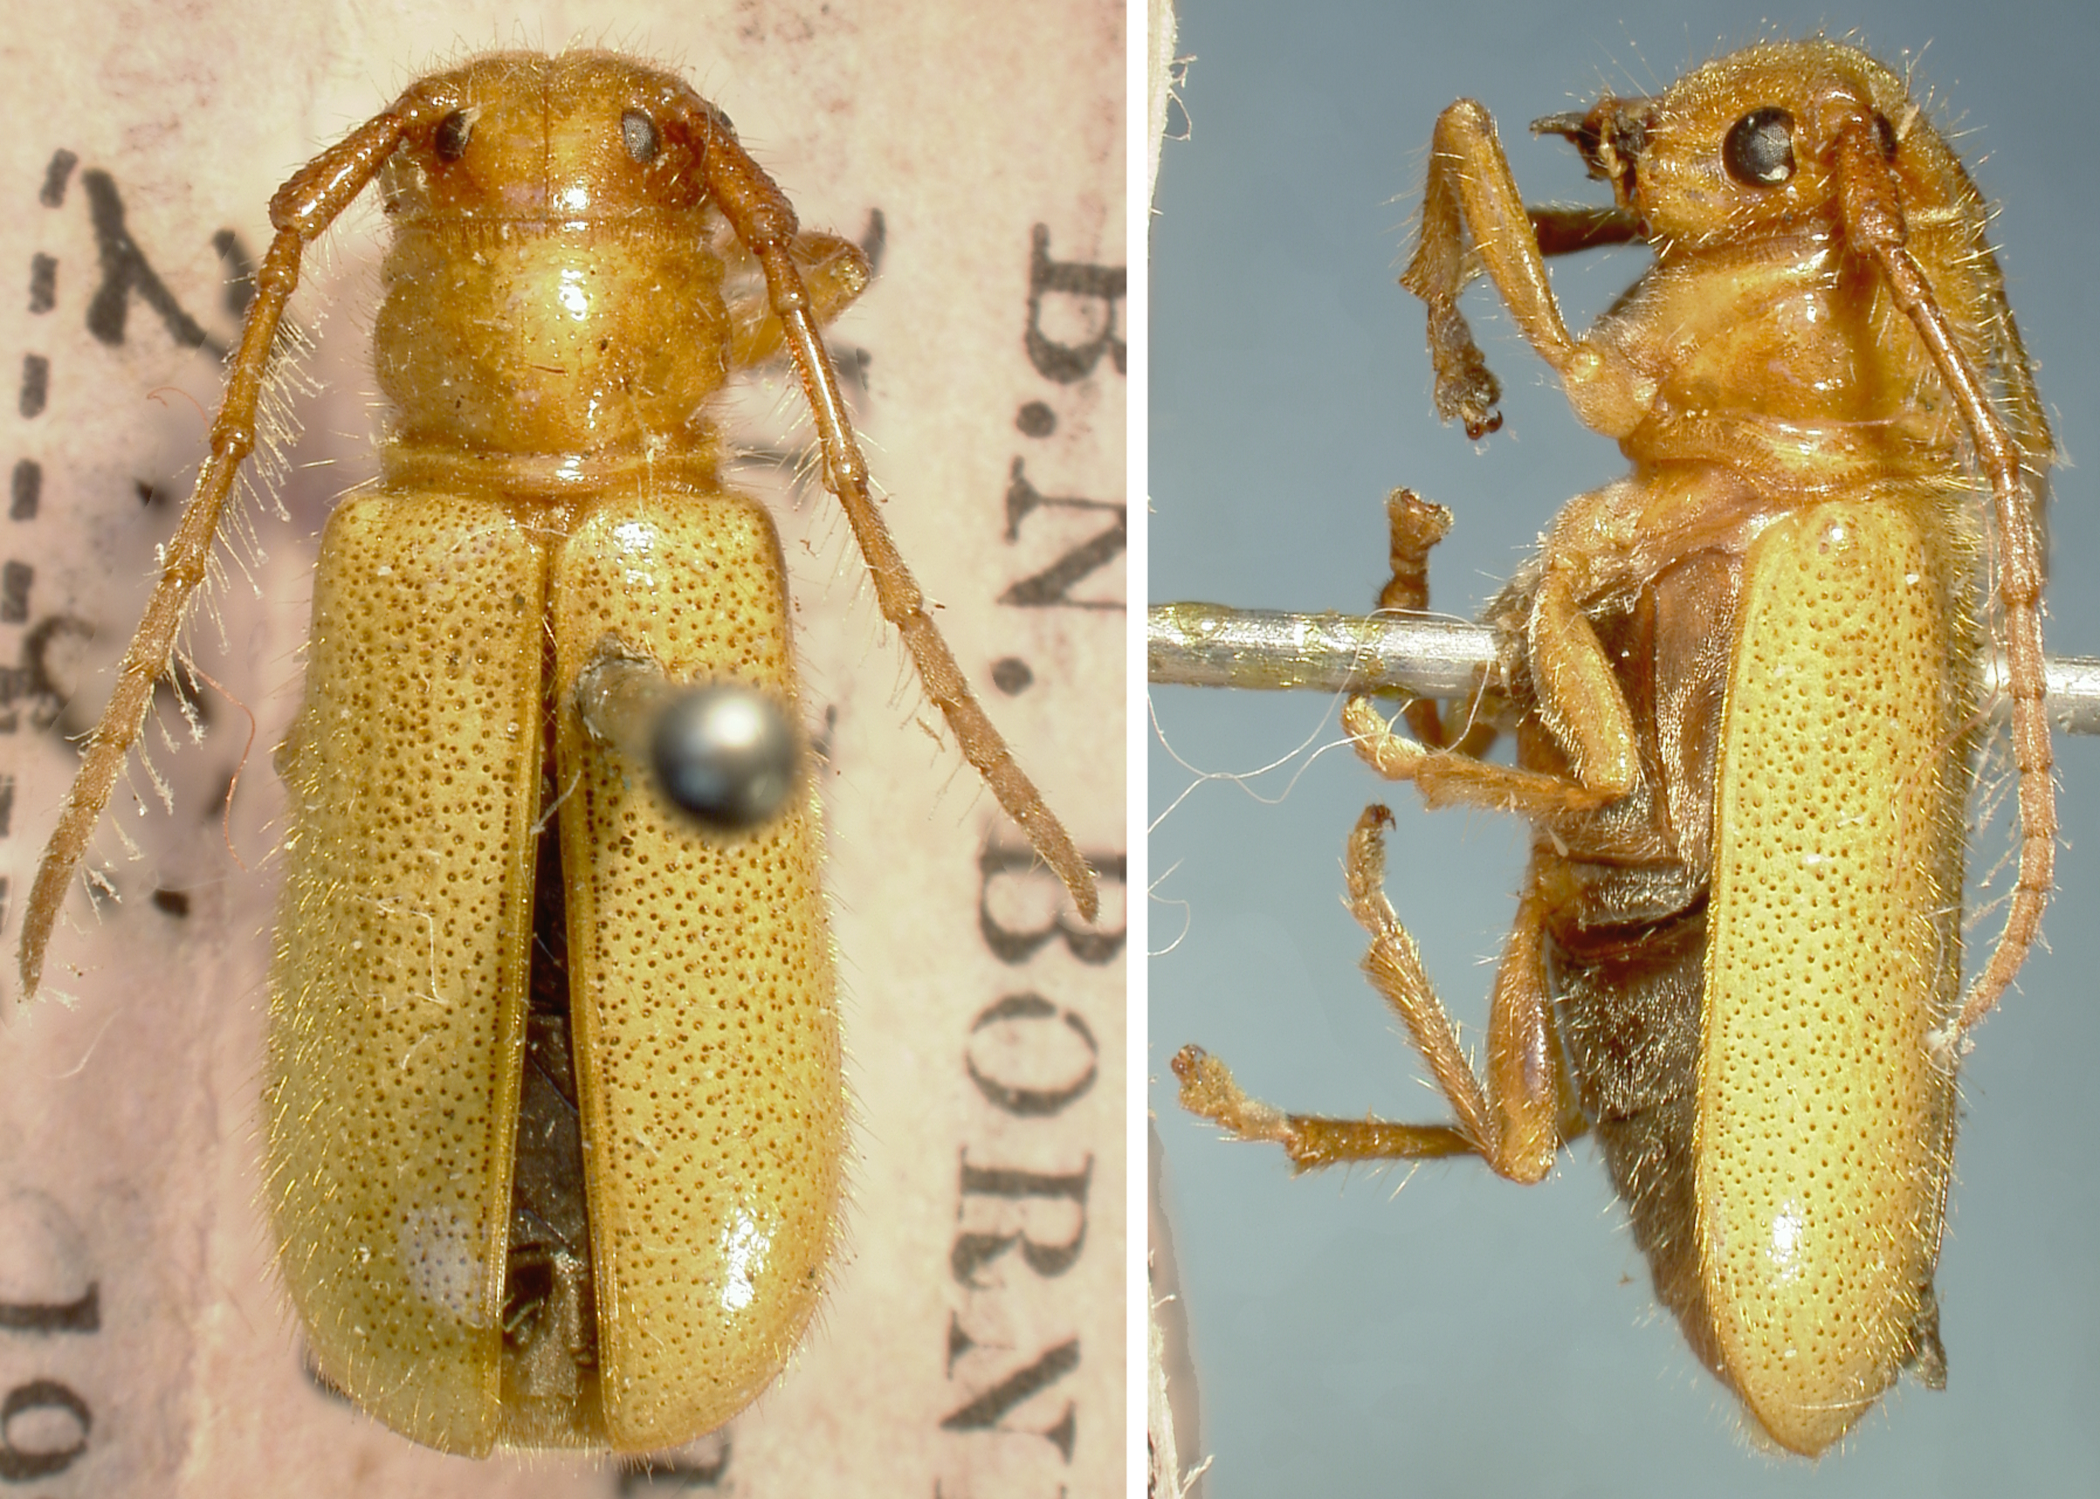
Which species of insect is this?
Chreonoma seminuda (also Bacchisa testacea)
